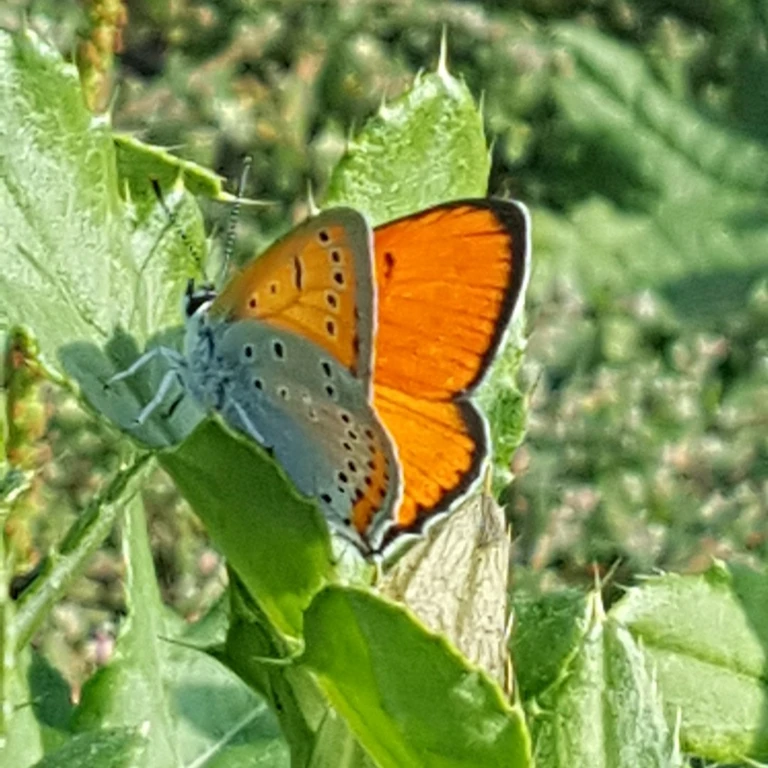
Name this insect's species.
Lycaena dispar
